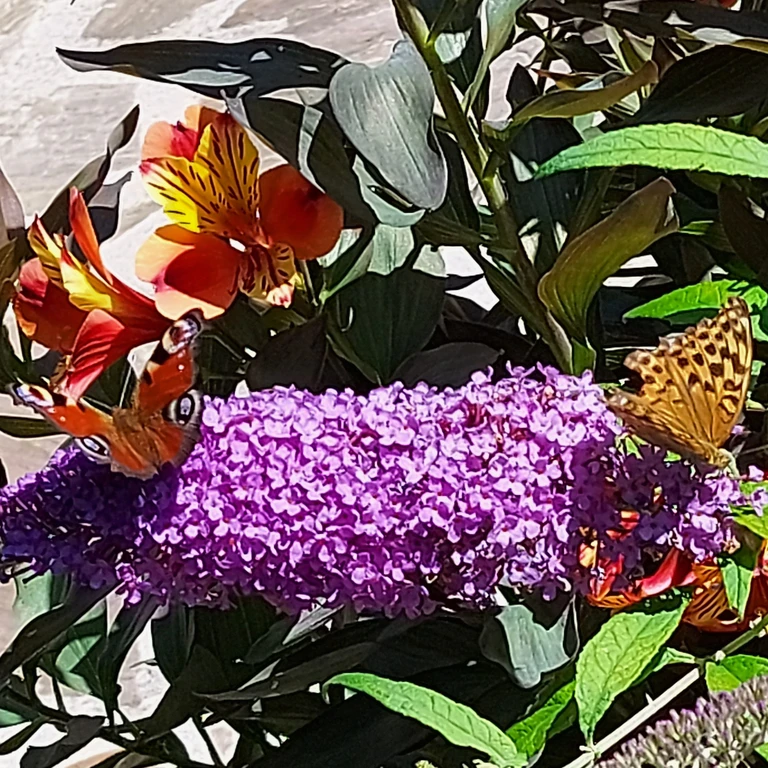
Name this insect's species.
Aglais io
